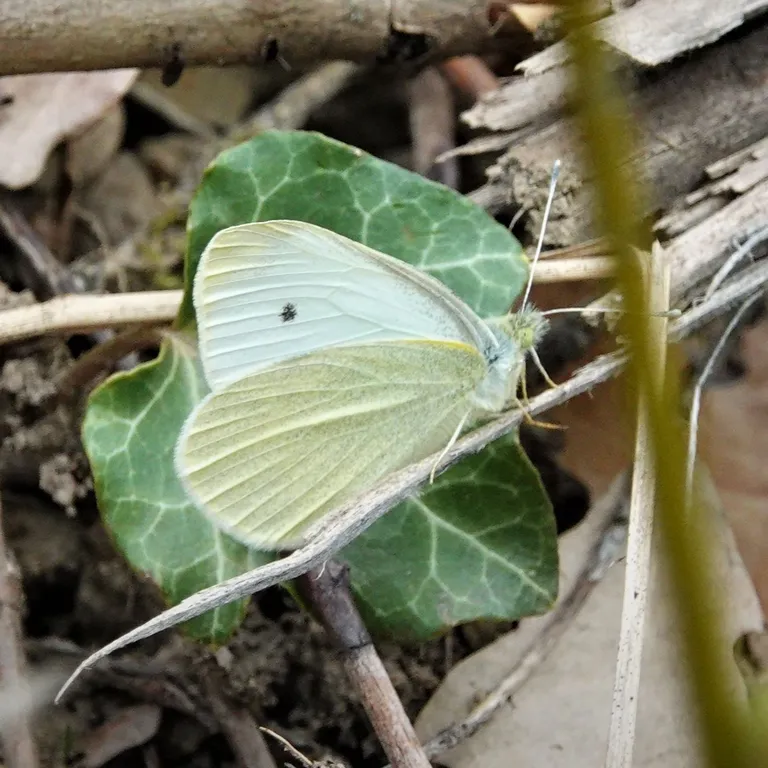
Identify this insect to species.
Pieris rapae
